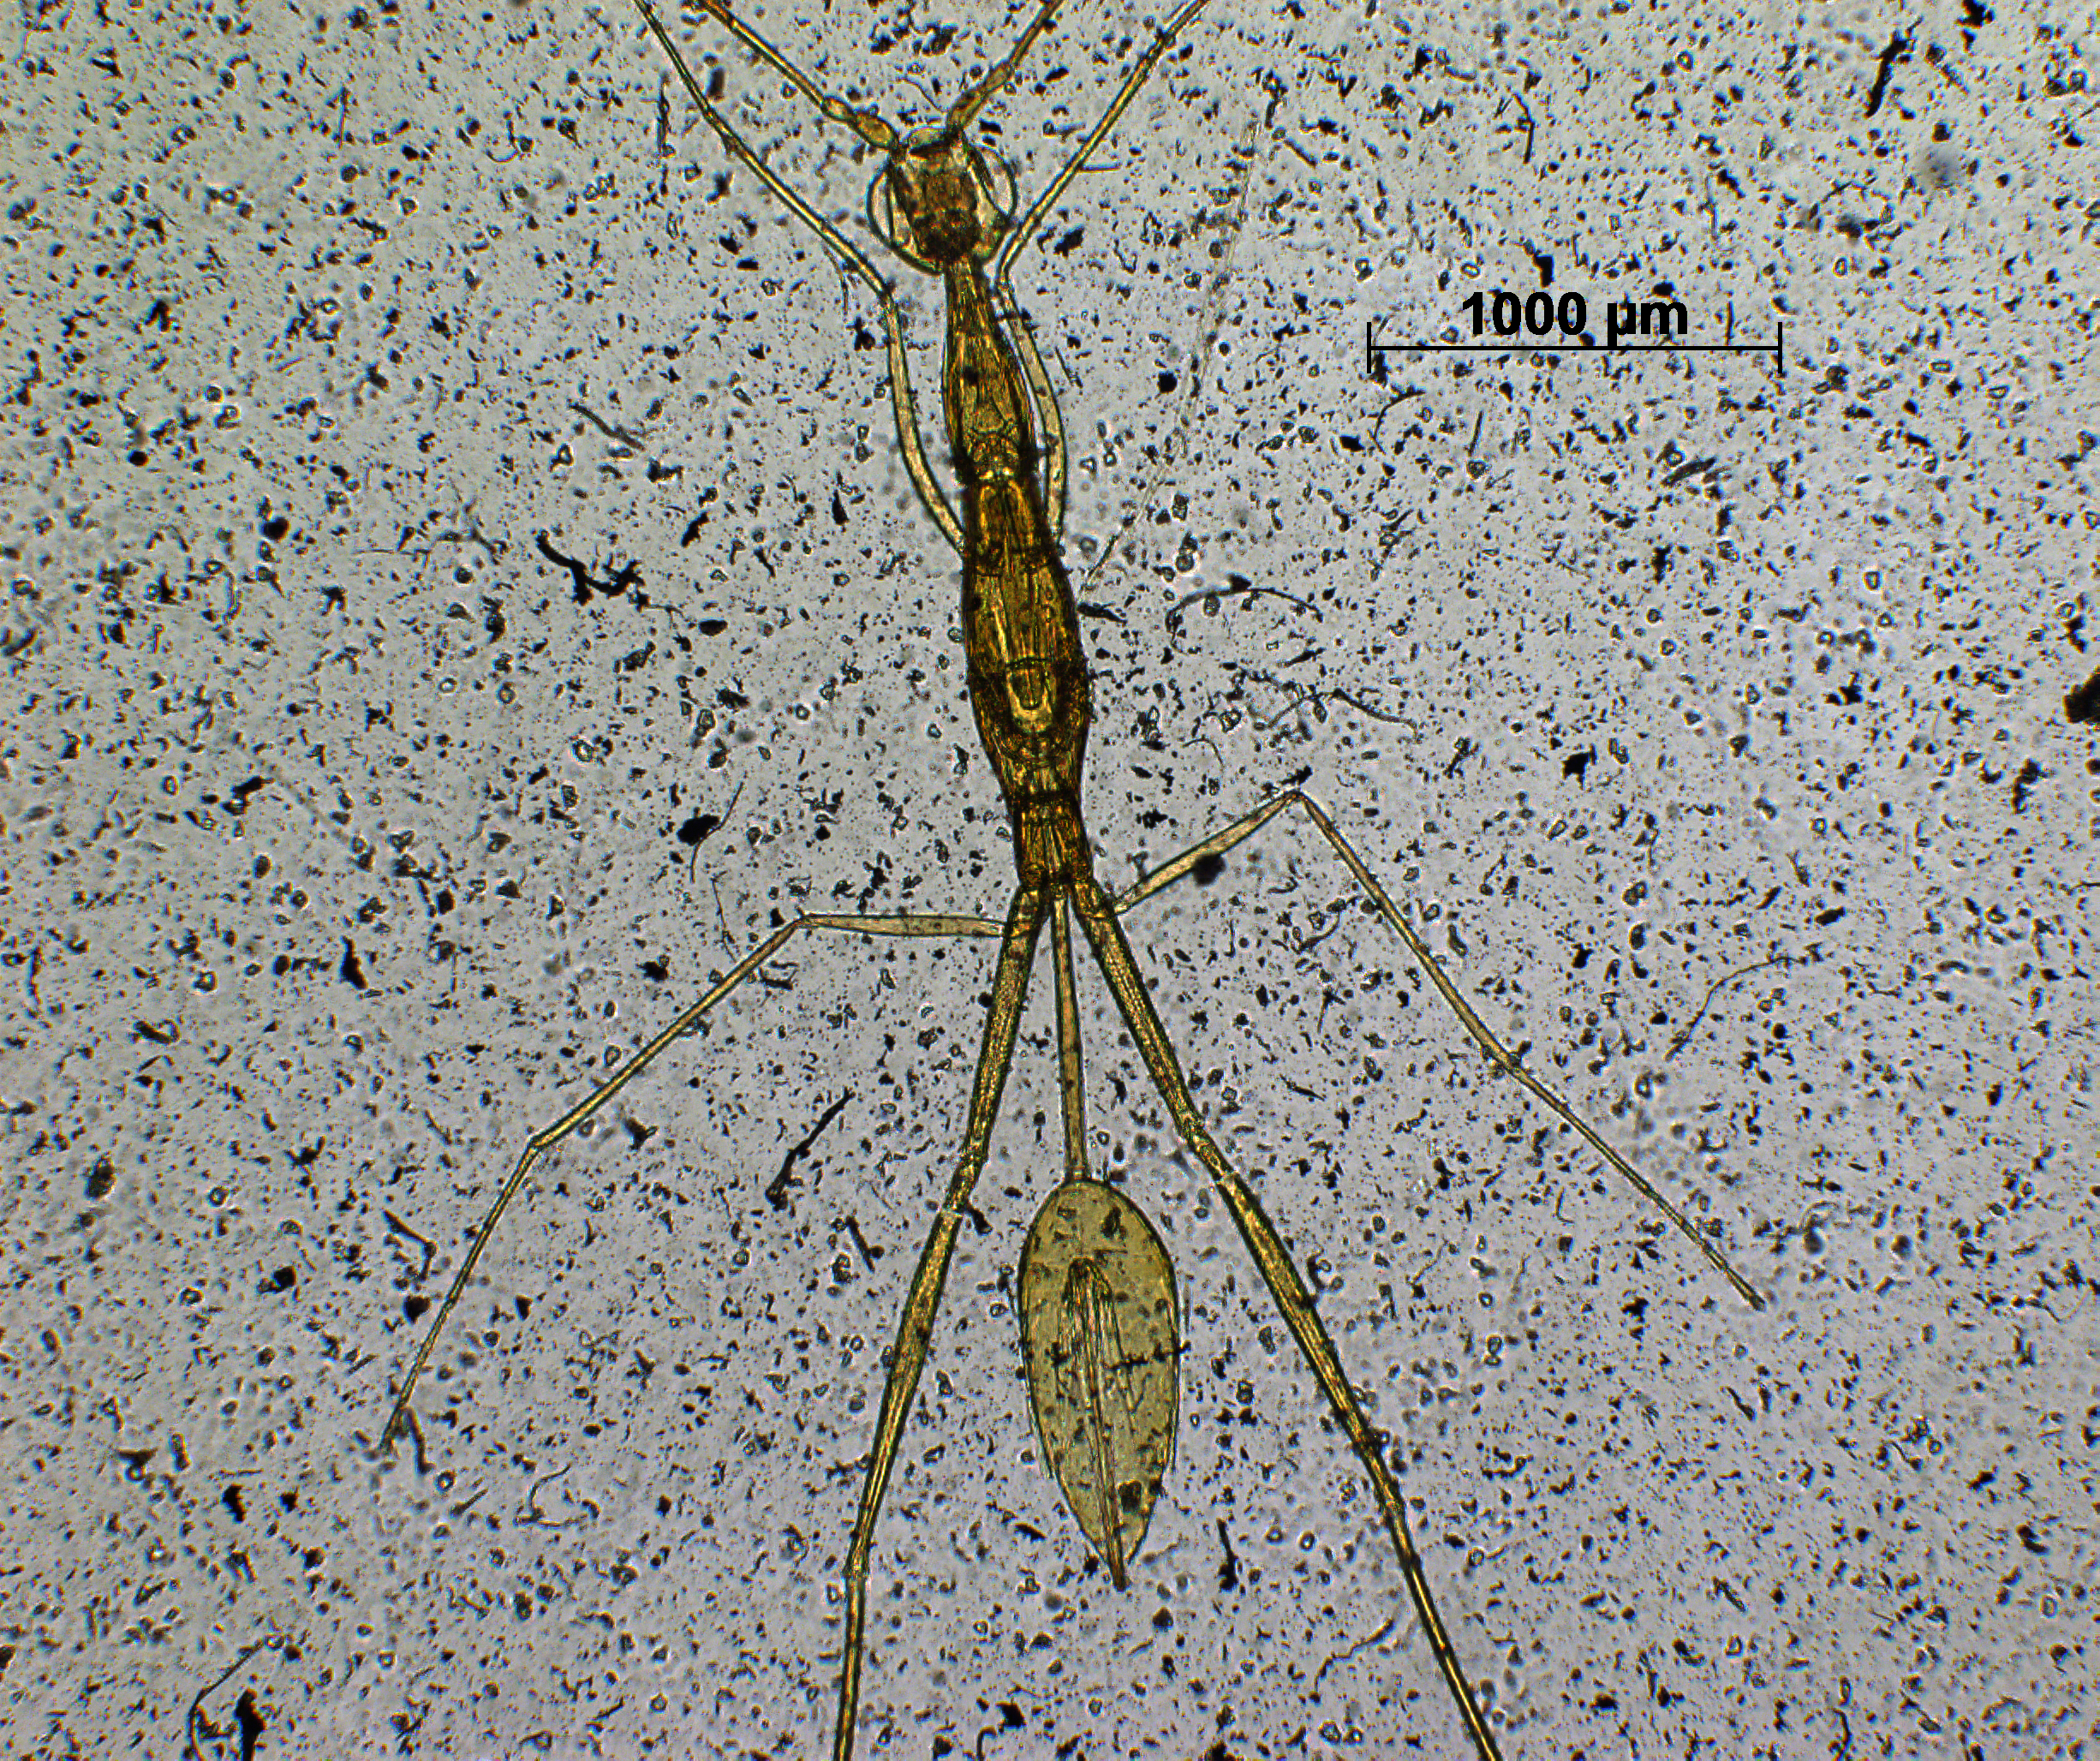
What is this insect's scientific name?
Tanaomymar mirum
